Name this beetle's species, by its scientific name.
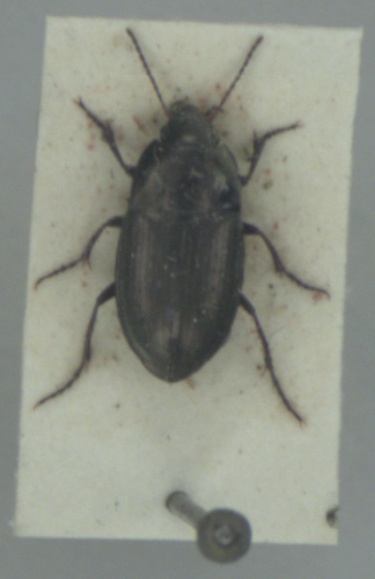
Amara spreta
